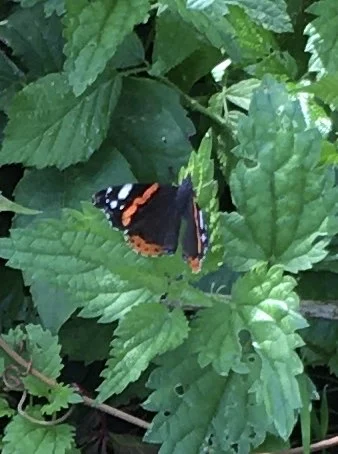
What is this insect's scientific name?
Vanessa atalanta
